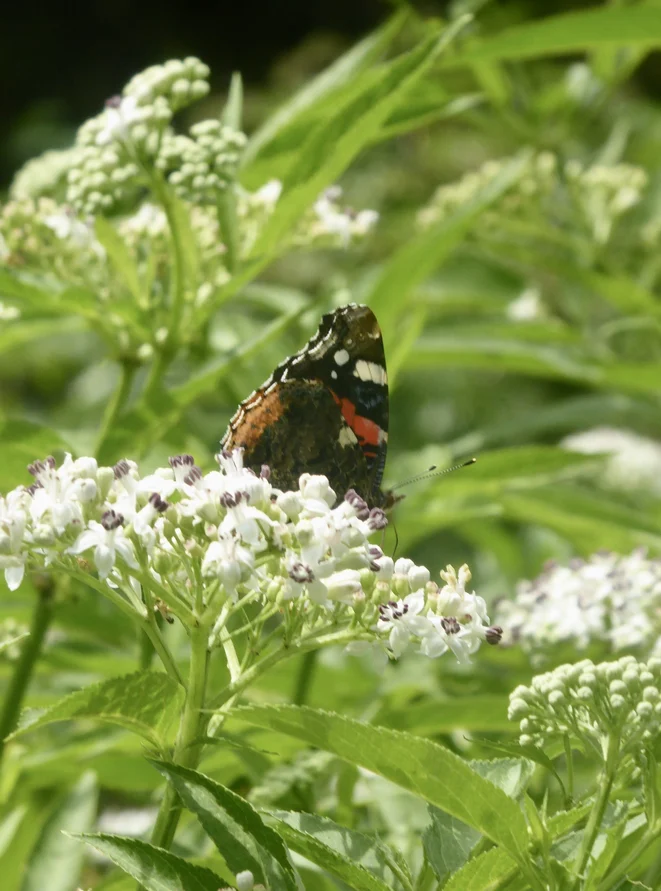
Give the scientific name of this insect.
Vanessa atalanta
